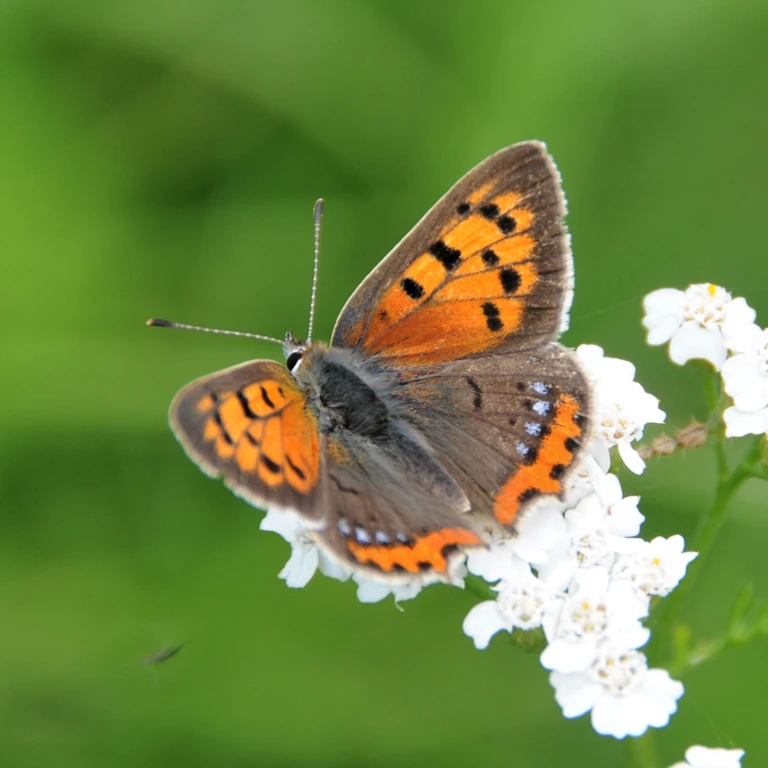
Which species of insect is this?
Lycaena phlaeas
